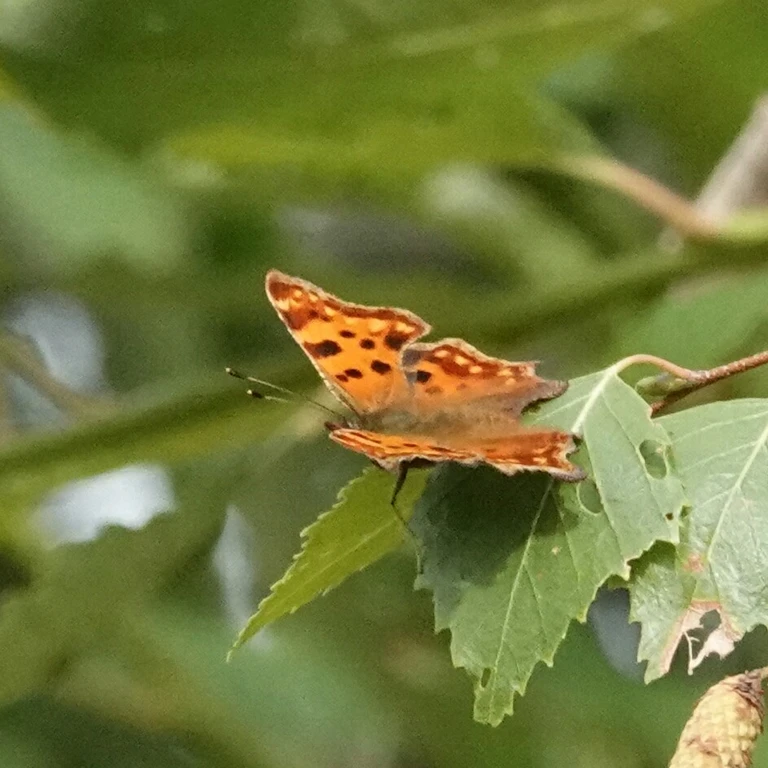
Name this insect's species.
Polygonia c-album
